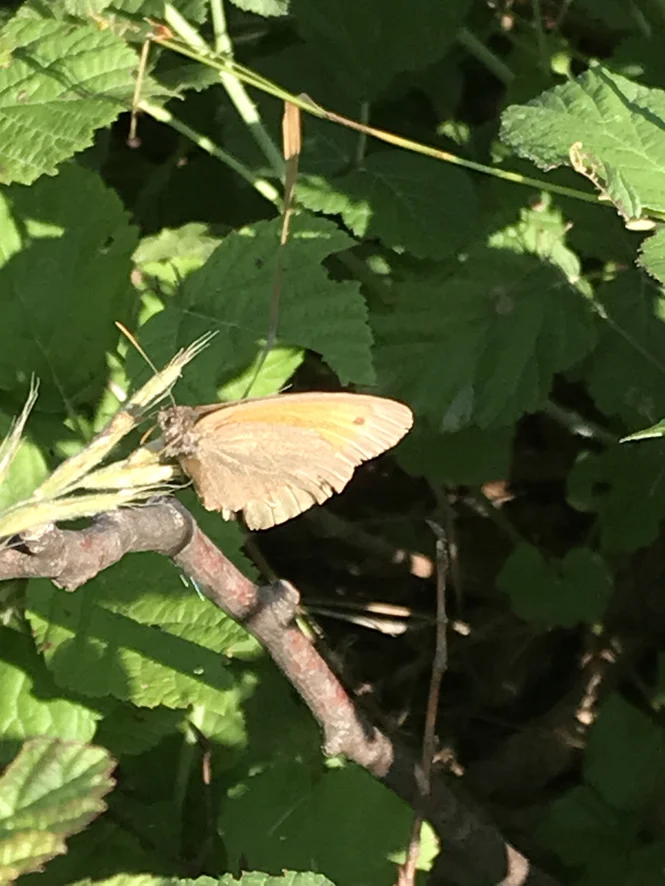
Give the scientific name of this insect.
Maniola jurtina
